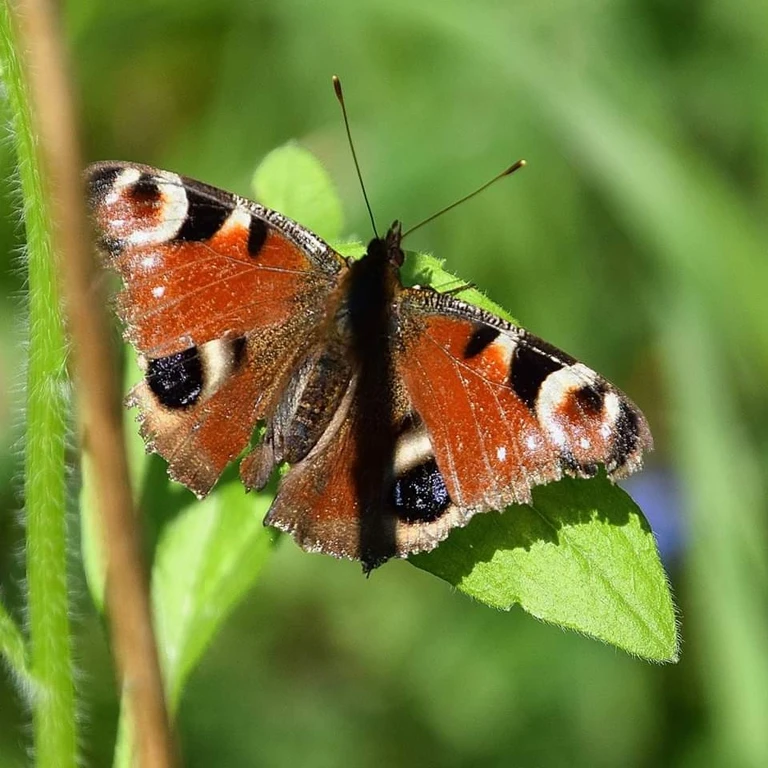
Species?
Aglais io
